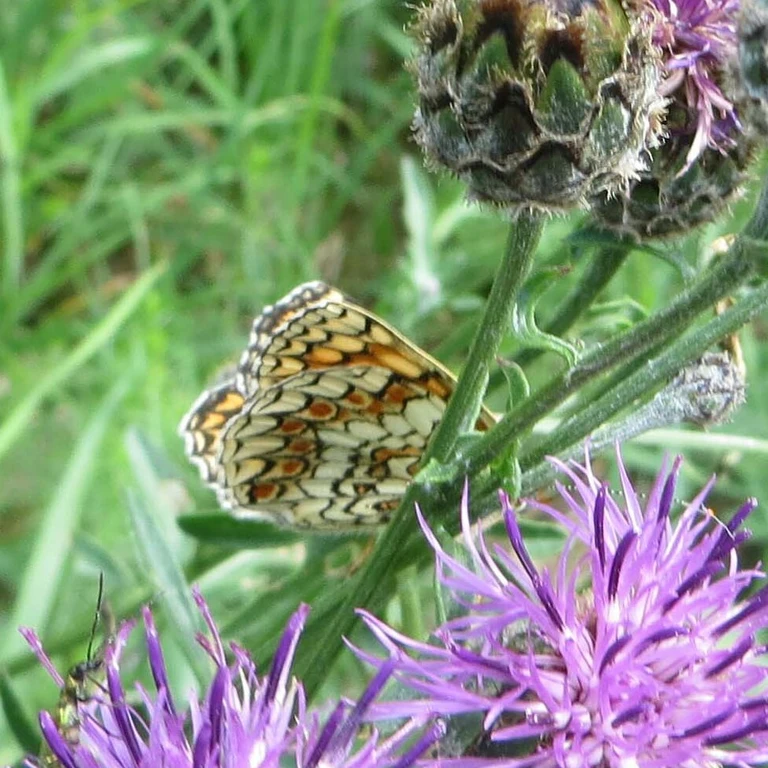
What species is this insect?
Melitaea phoebe
